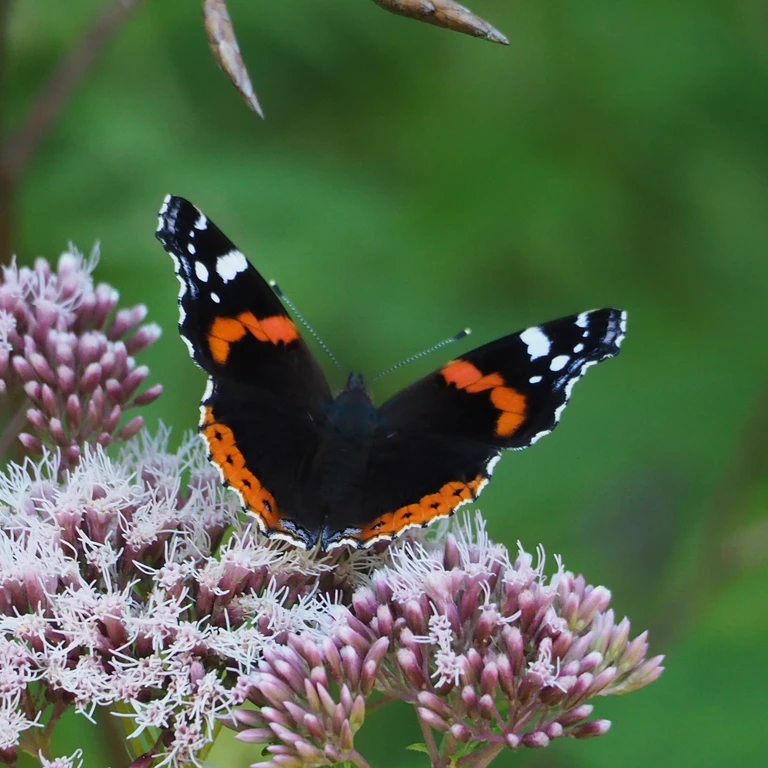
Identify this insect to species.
Vanessa atalanta
